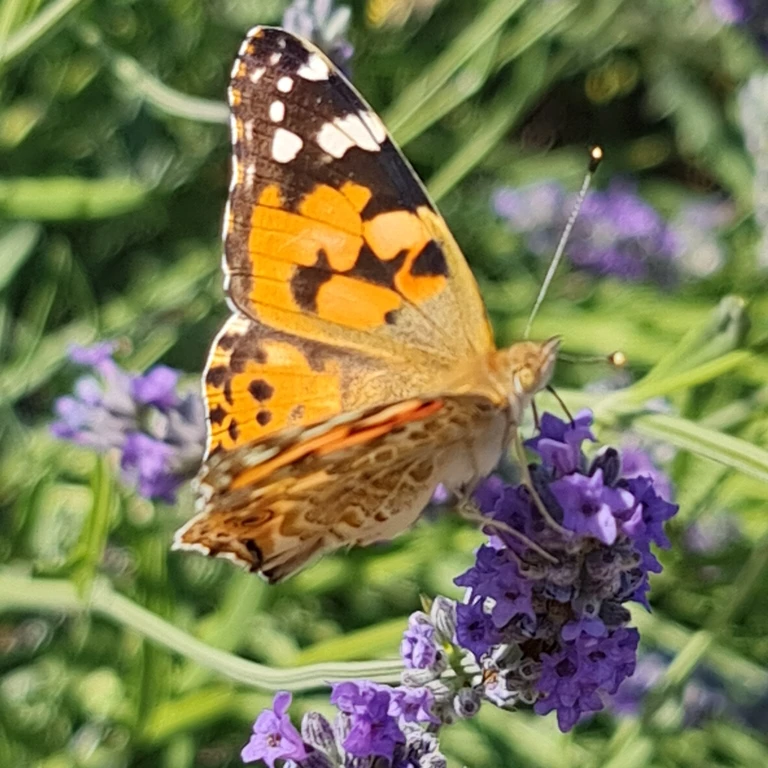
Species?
Vanessa cardui
